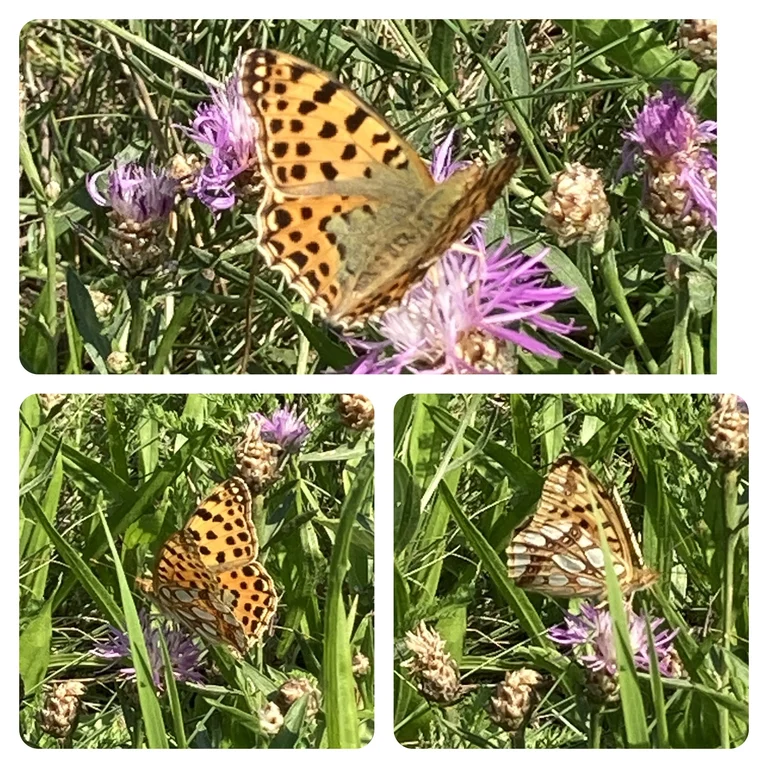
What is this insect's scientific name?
Issoria lathonia
